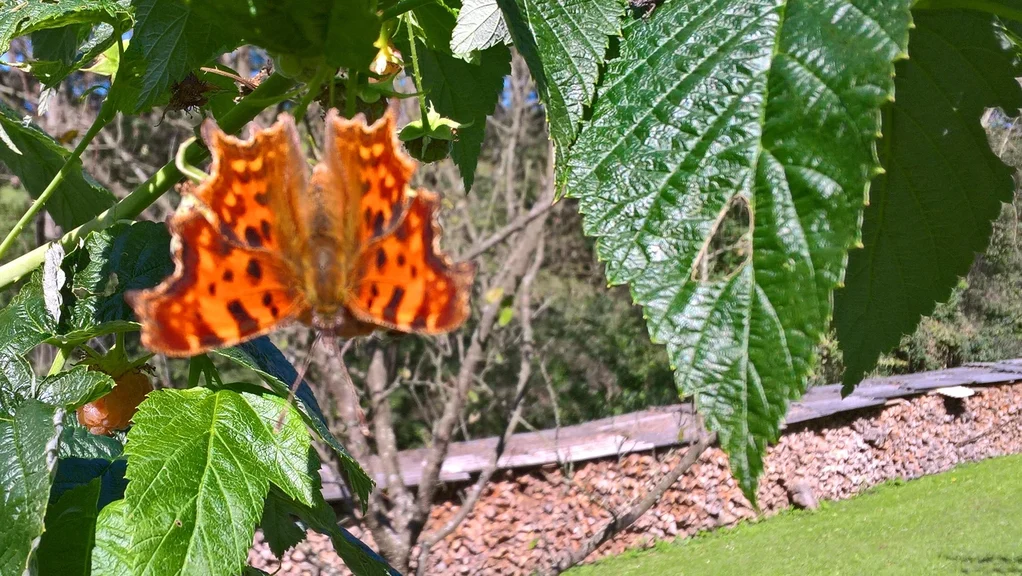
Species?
Polygonia c-album
